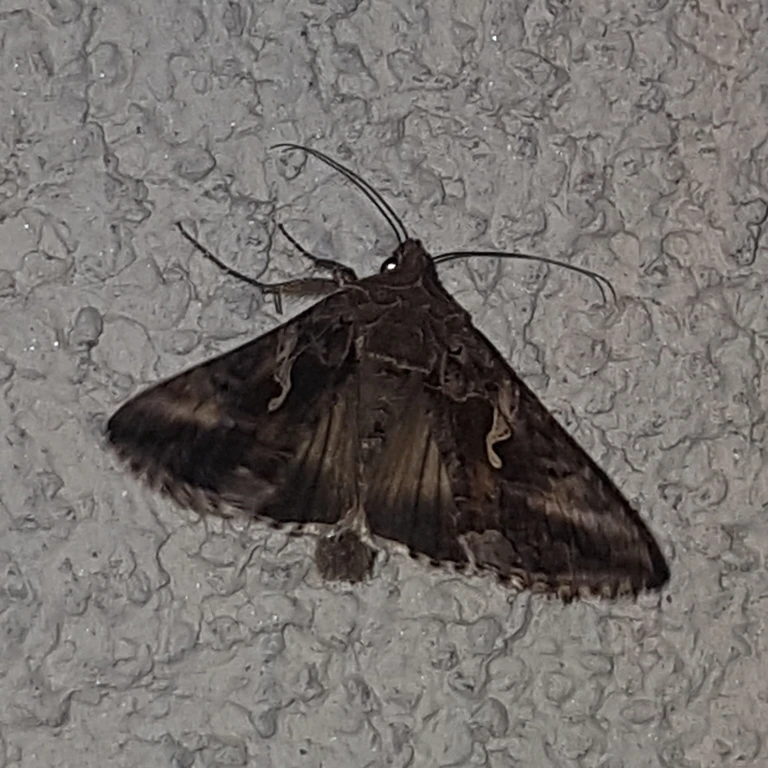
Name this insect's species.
Autographa gamma
